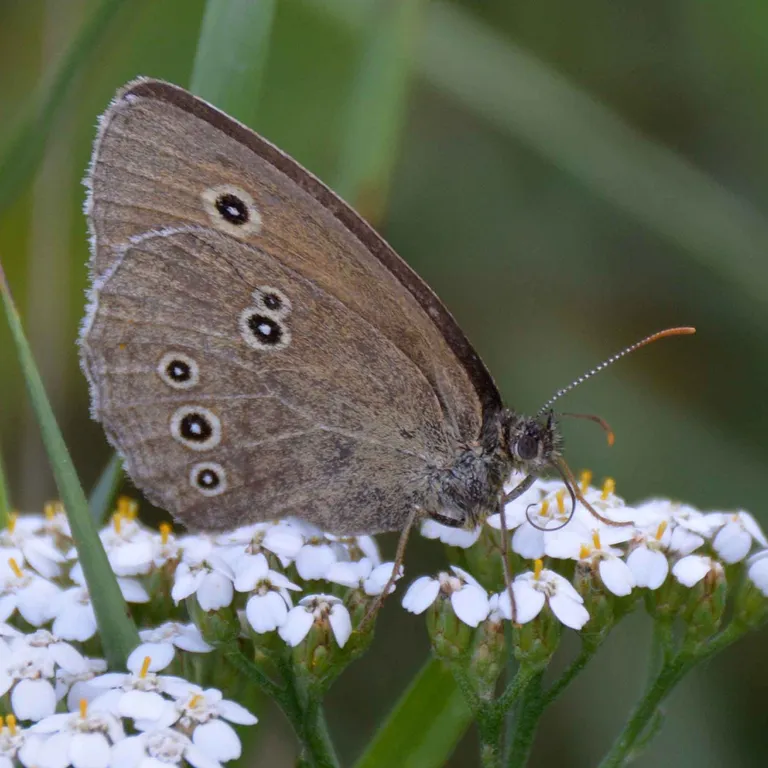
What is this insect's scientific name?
Aphantopus hyperantus
